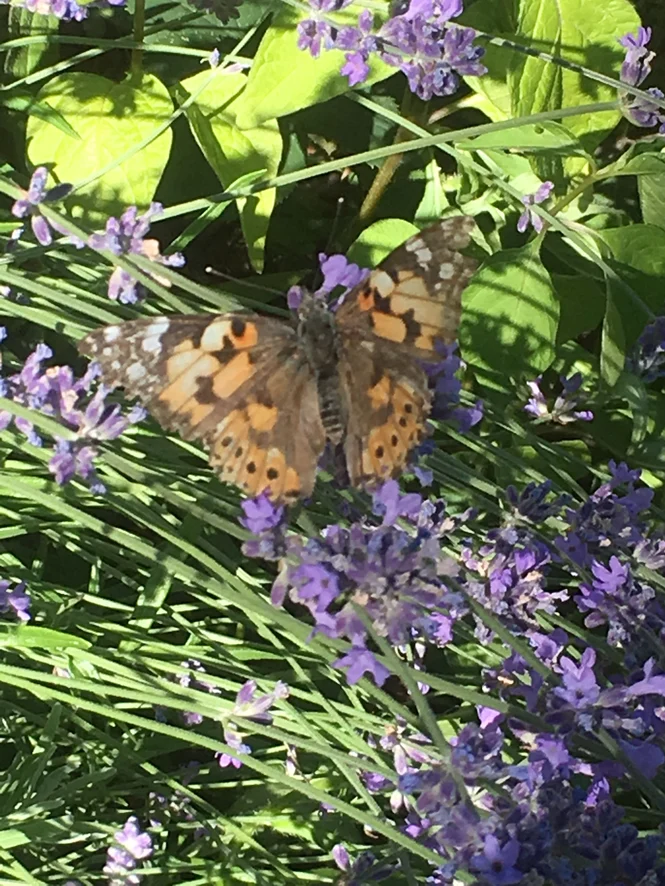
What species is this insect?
Vanessa cardui
